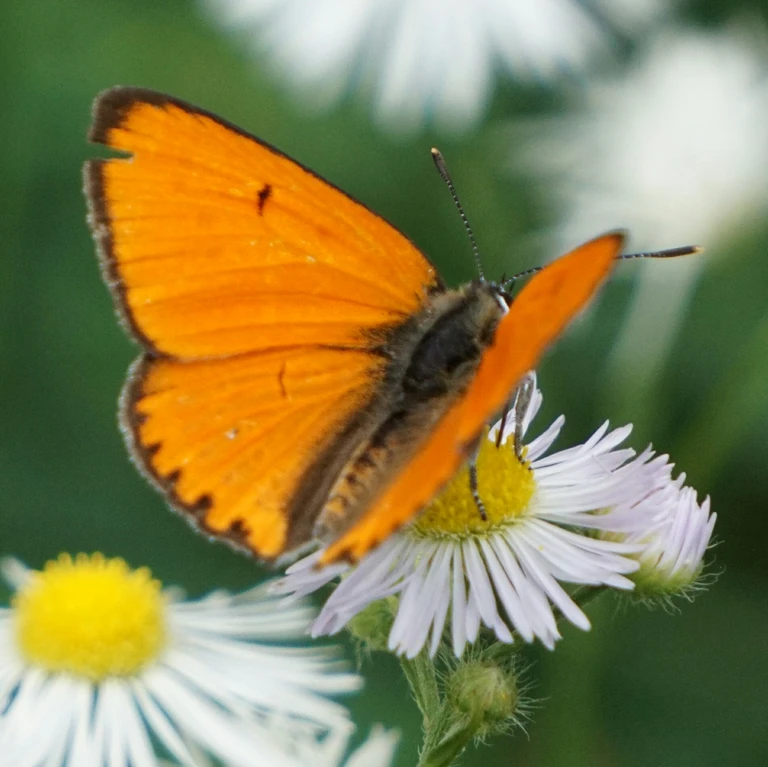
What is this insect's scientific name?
Lycaena dispar
